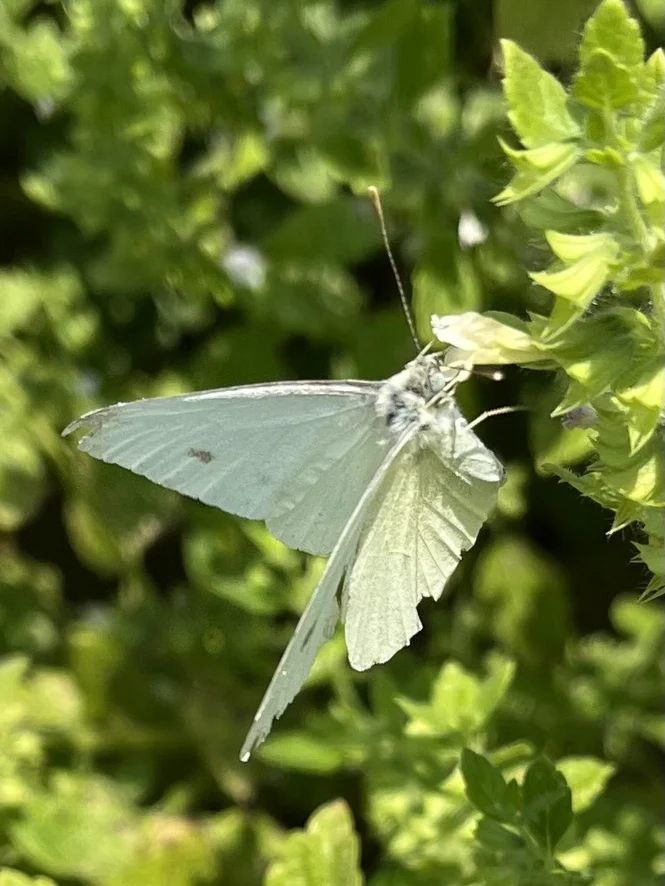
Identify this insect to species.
Pieris rapae
